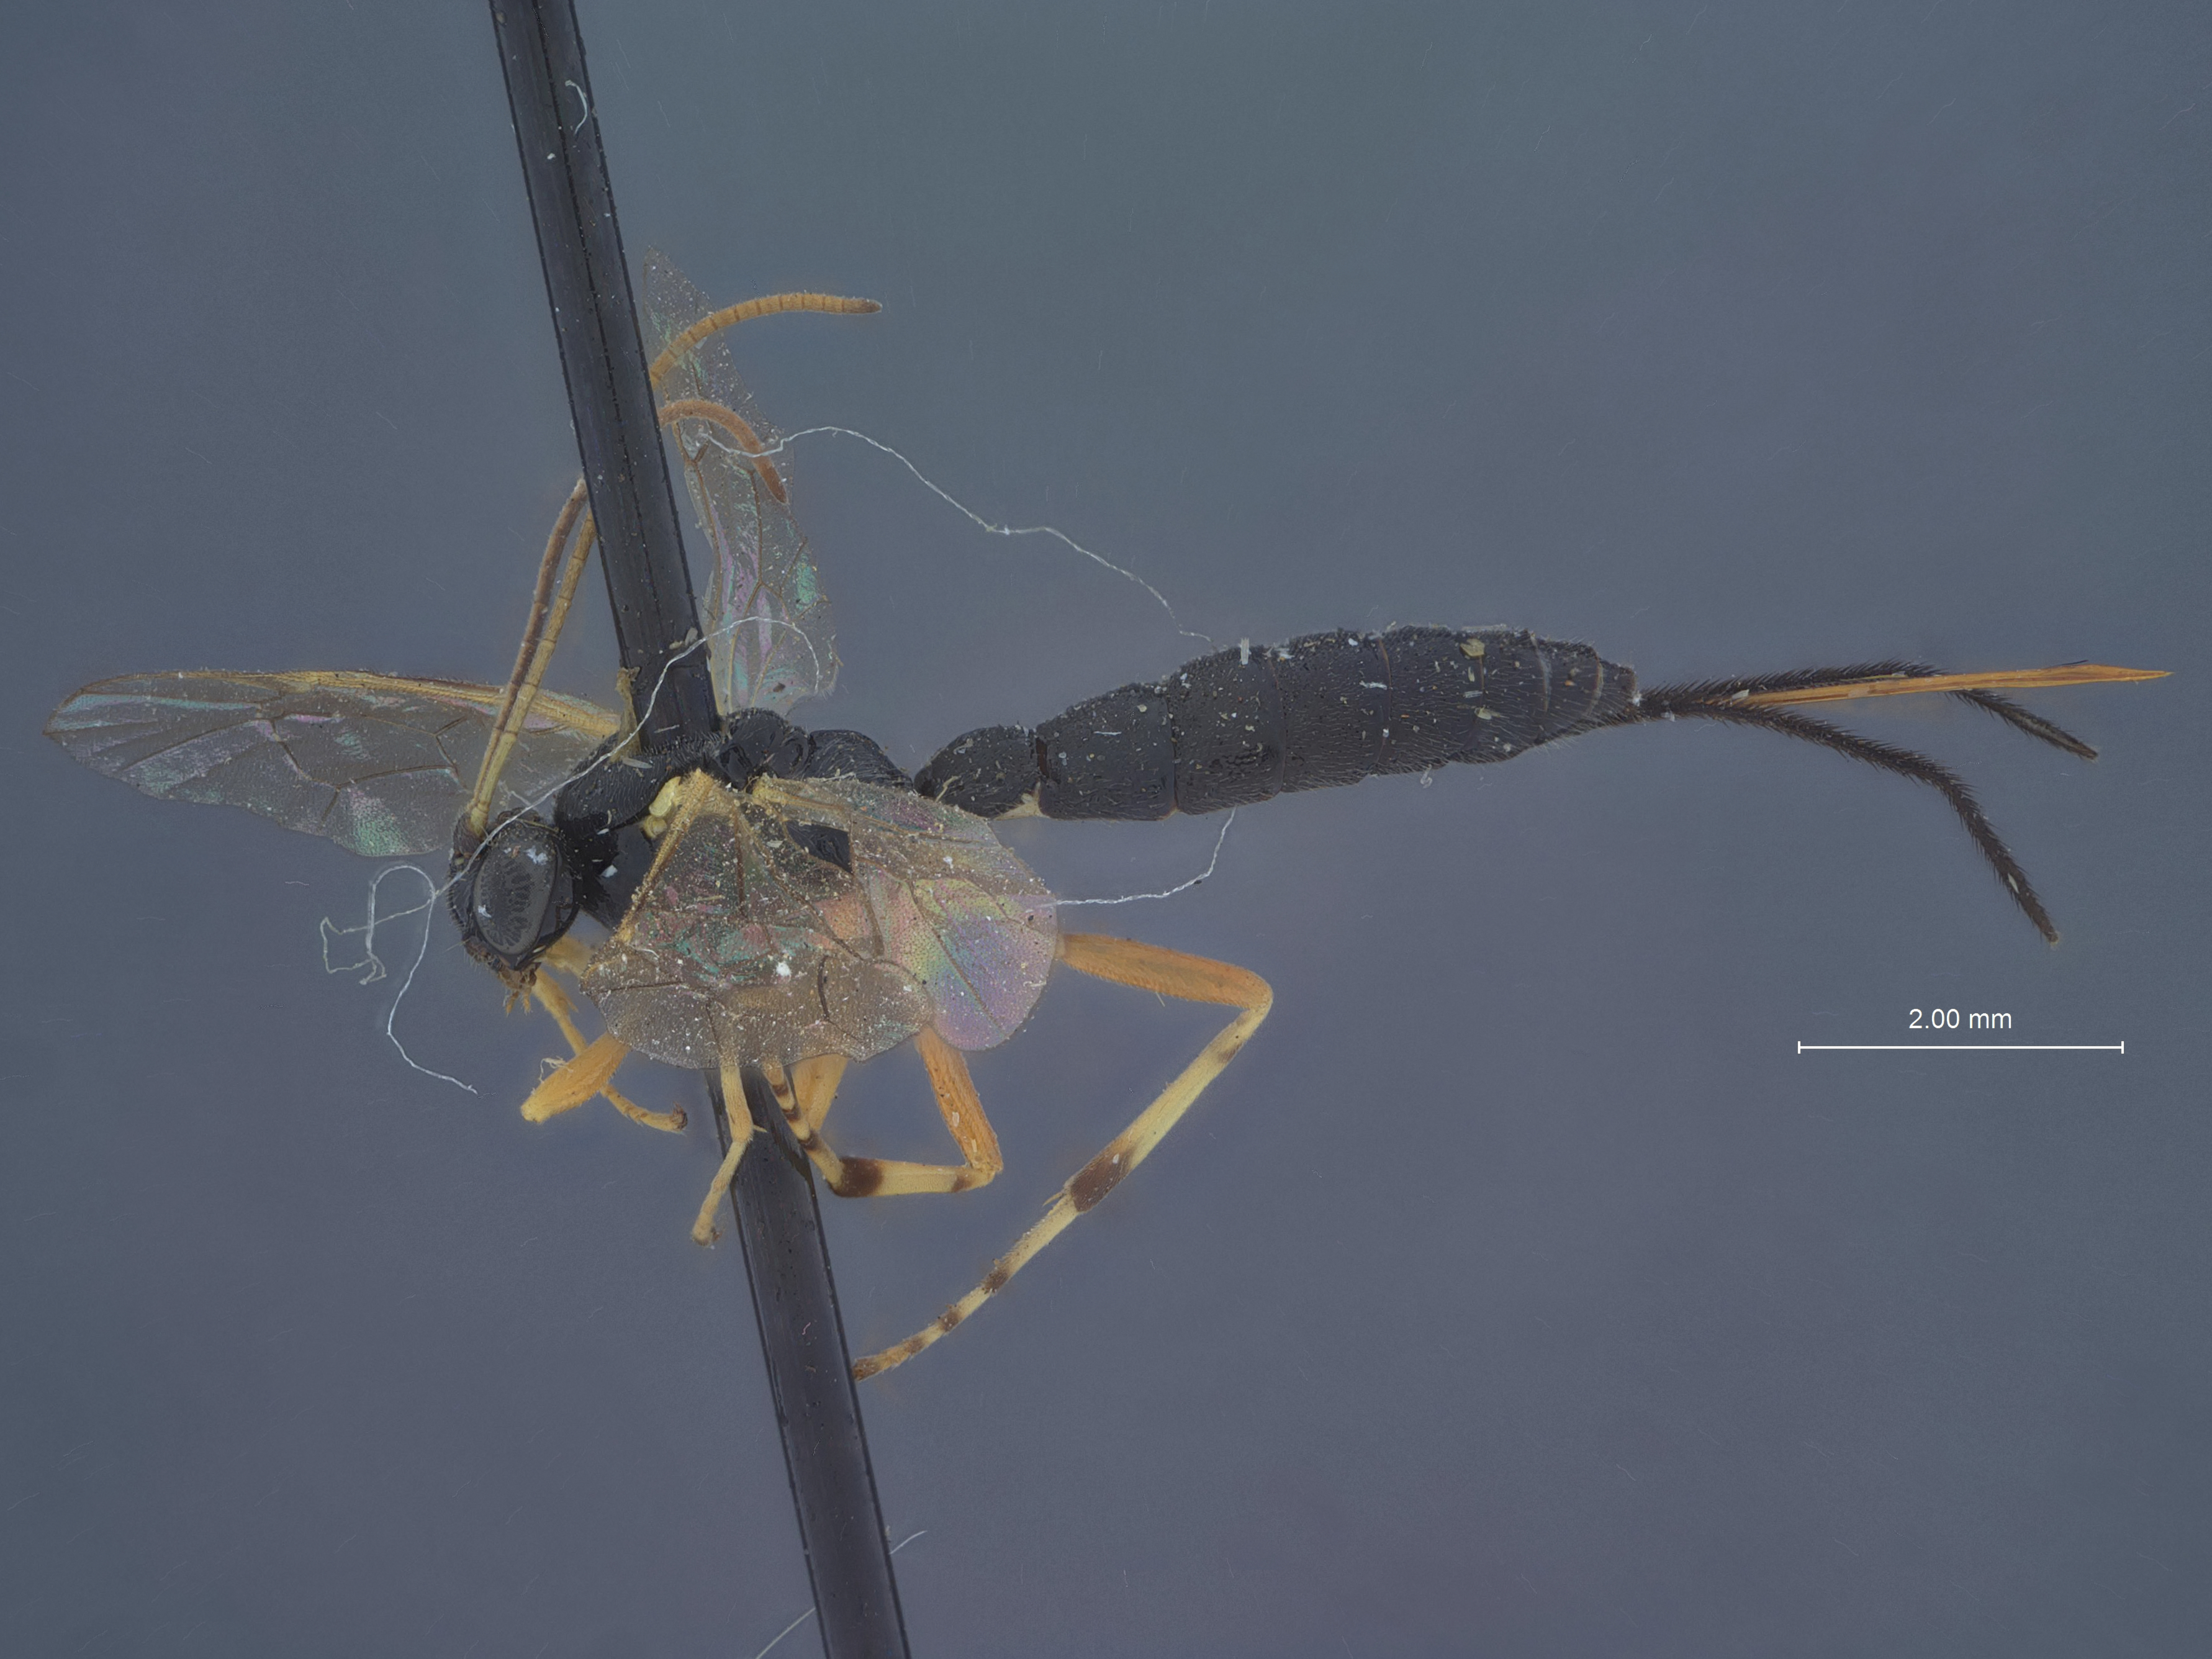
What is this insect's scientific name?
Pimpla kuwanai
